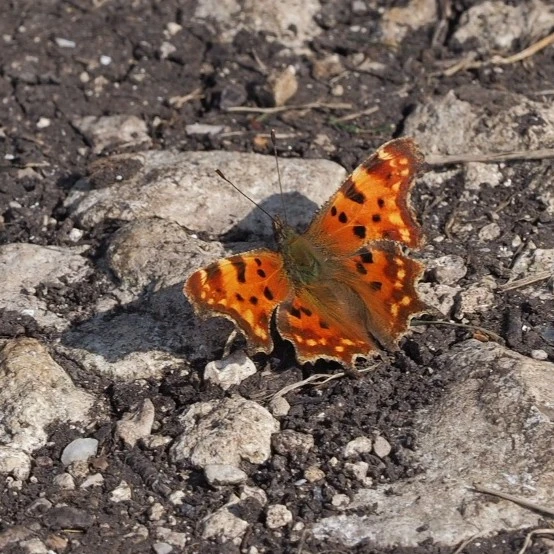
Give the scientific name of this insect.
Polygonia c-album
